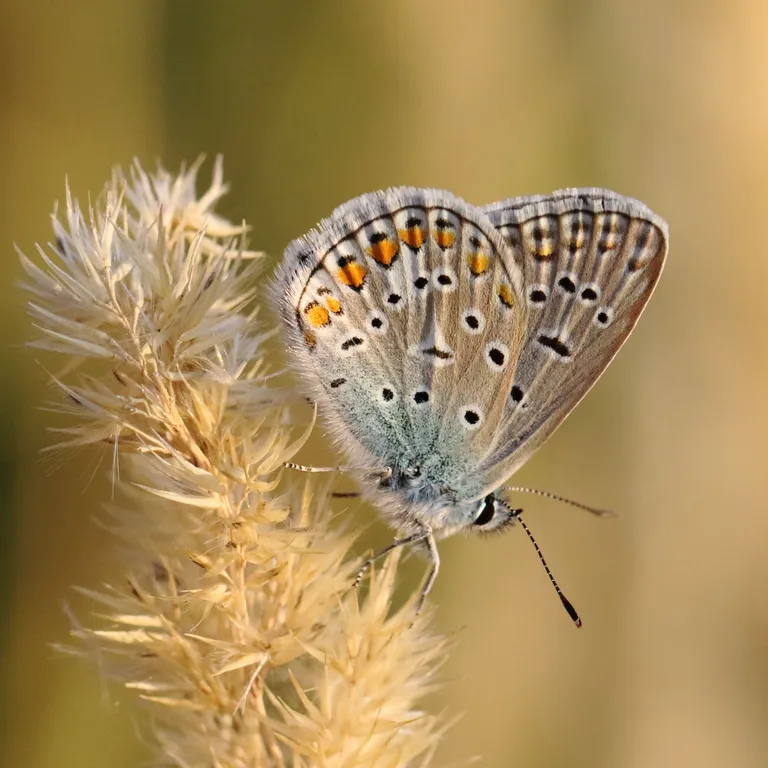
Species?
Polyommatus icarus
